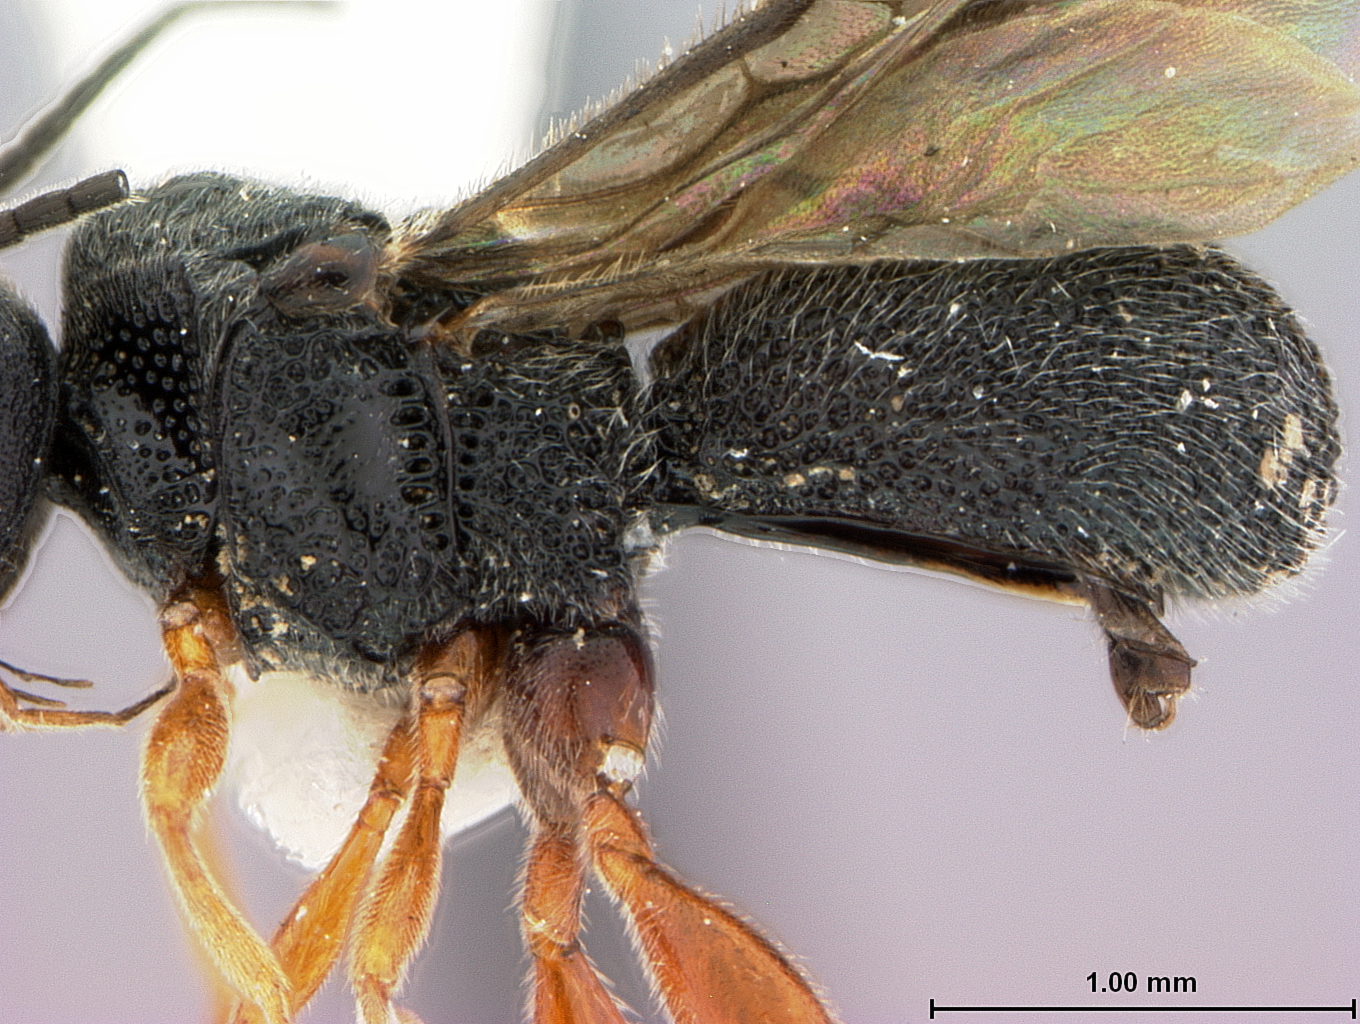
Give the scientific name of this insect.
Urosigalphus novissimus
